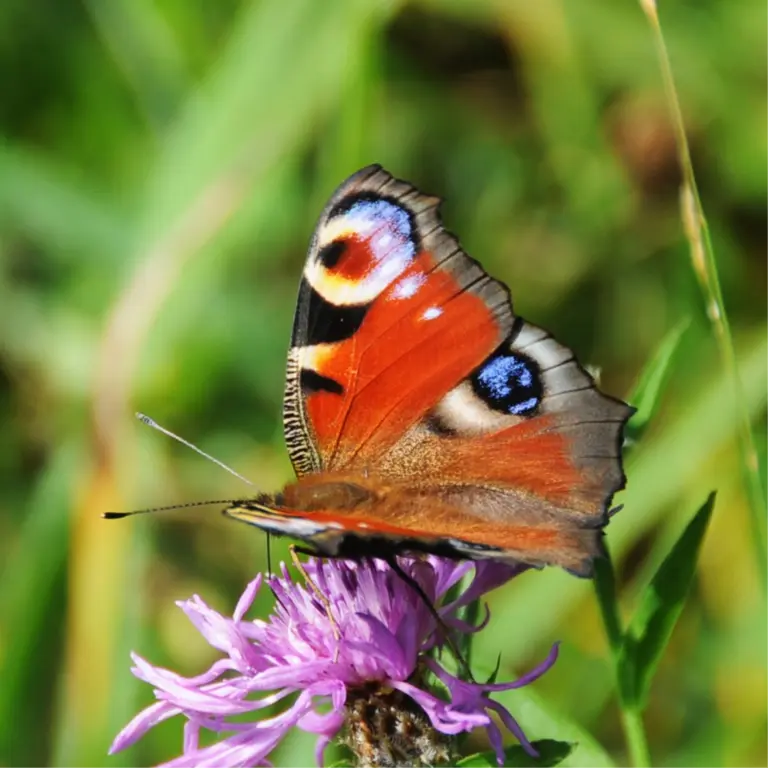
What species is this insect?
Aglais io
